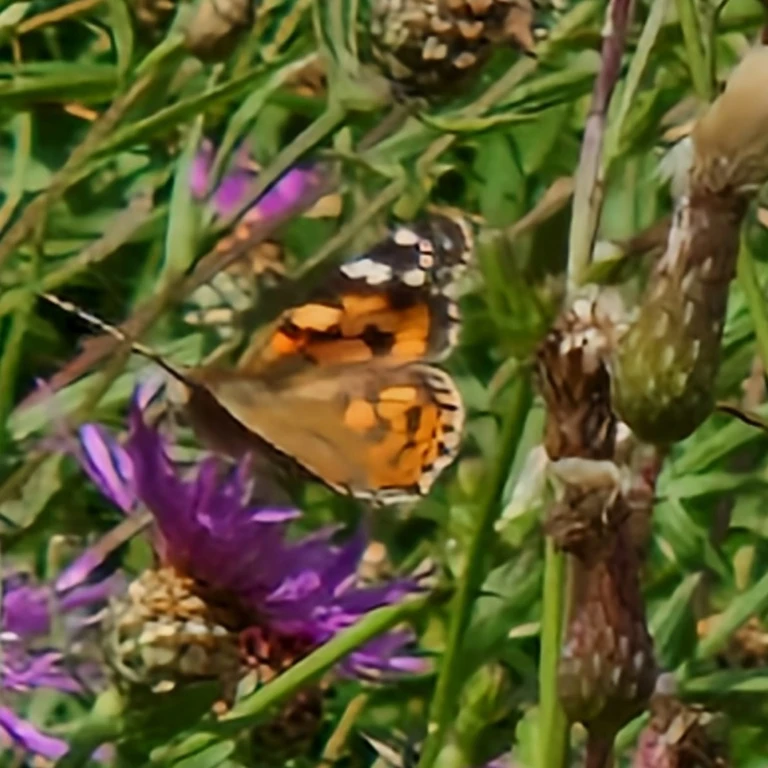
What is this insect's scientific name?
Vanessa cardui
